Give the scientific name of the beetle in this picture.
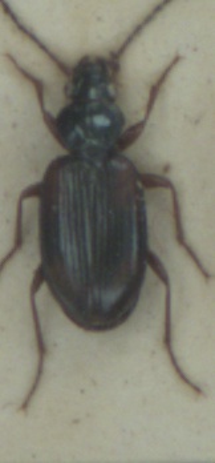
Bembidion tetracolum
